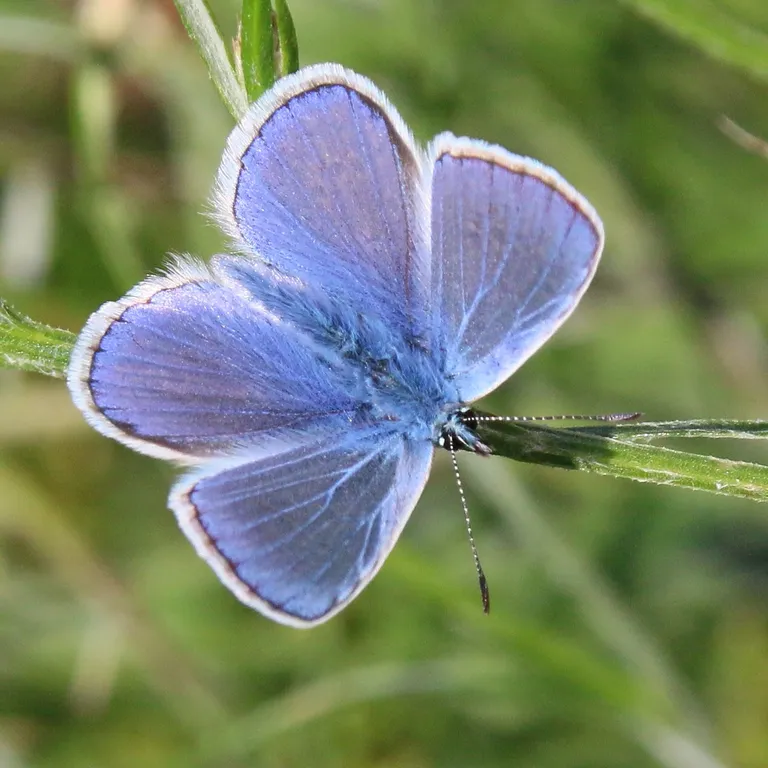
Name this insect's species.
Polyommatus icarus
